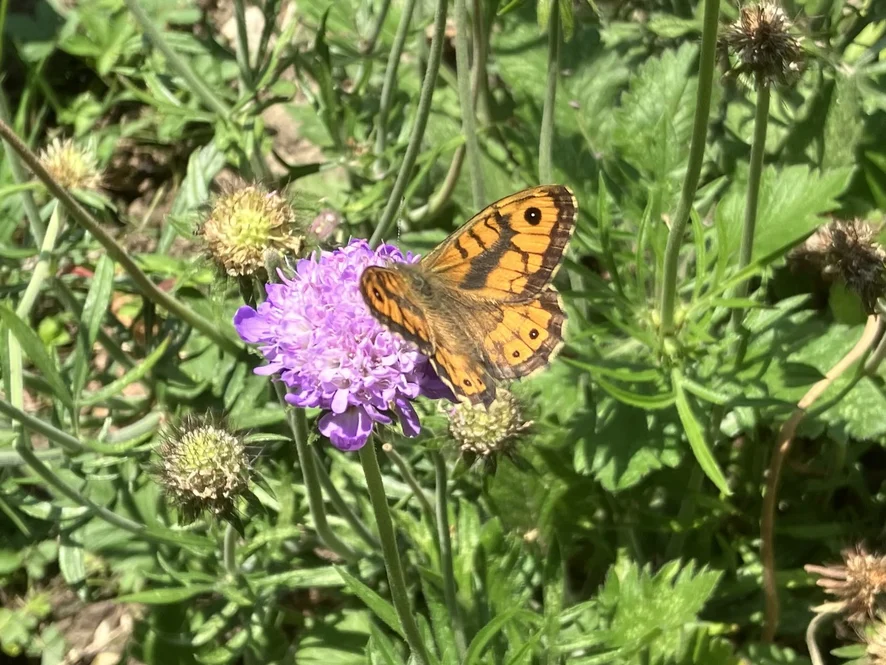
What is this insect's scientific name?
Lasiommata megera (also Pararge megera)
